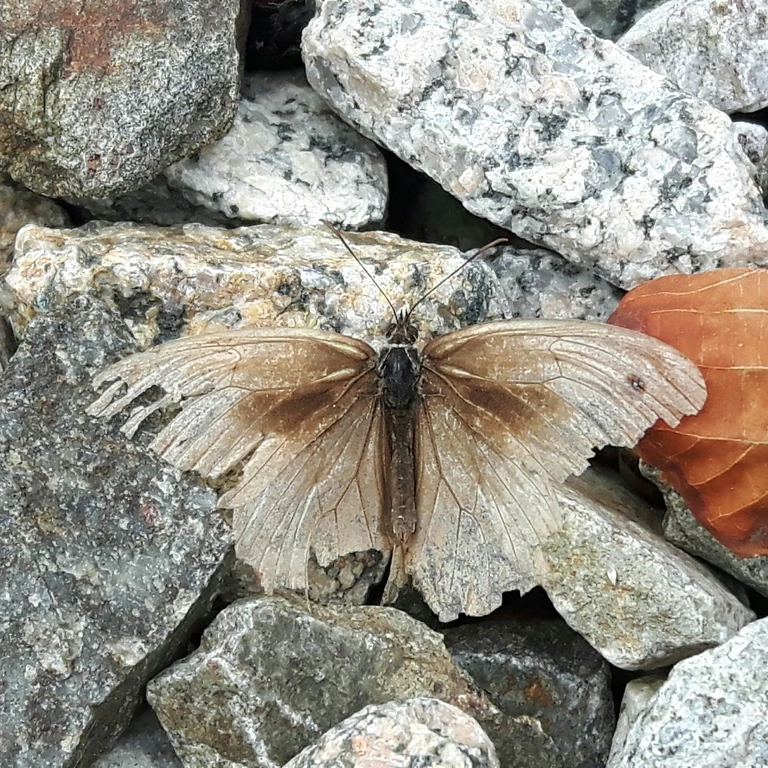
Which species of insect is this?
Maniola jurtina
